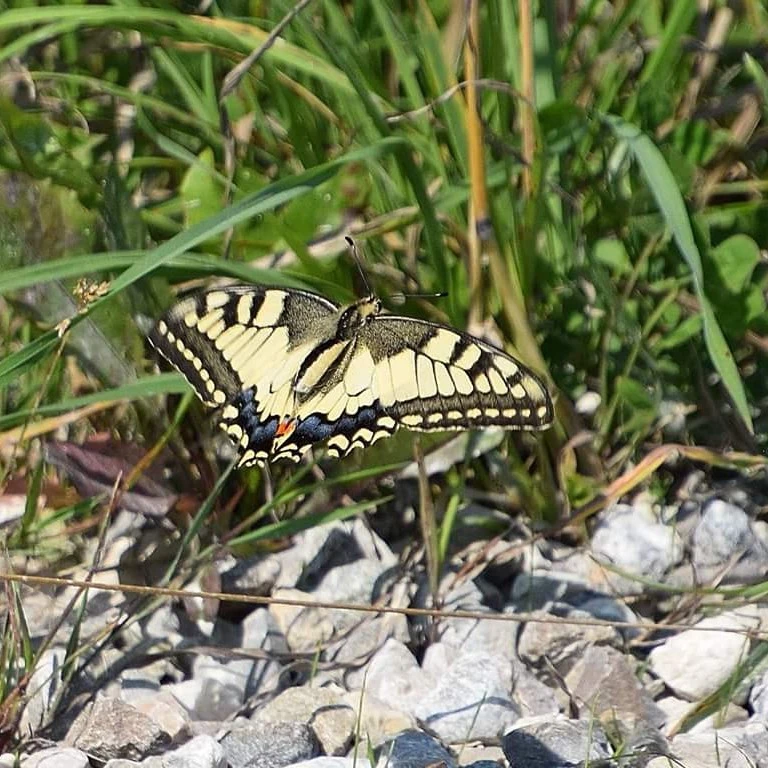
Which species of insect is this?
Papilio machaon
